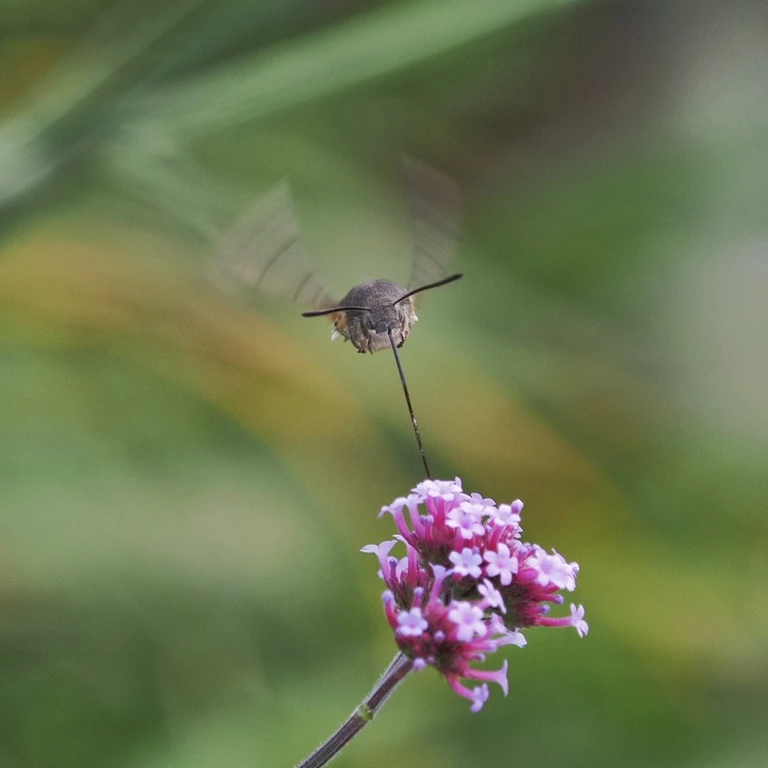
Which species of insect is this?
Macroglossum stellatarum
